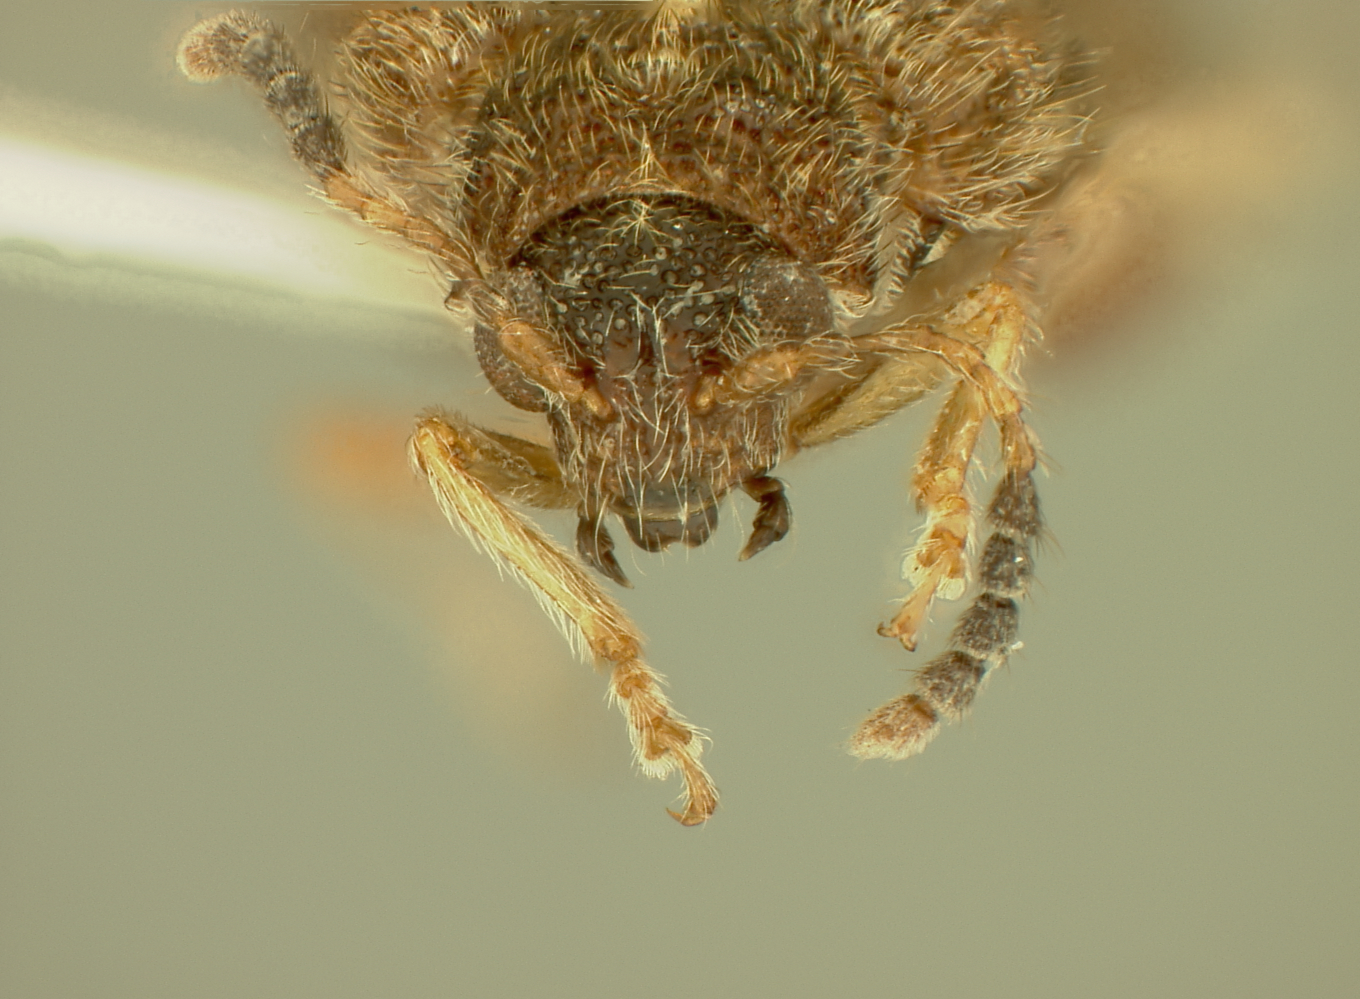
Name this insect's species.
Distigmoptera apicalis
